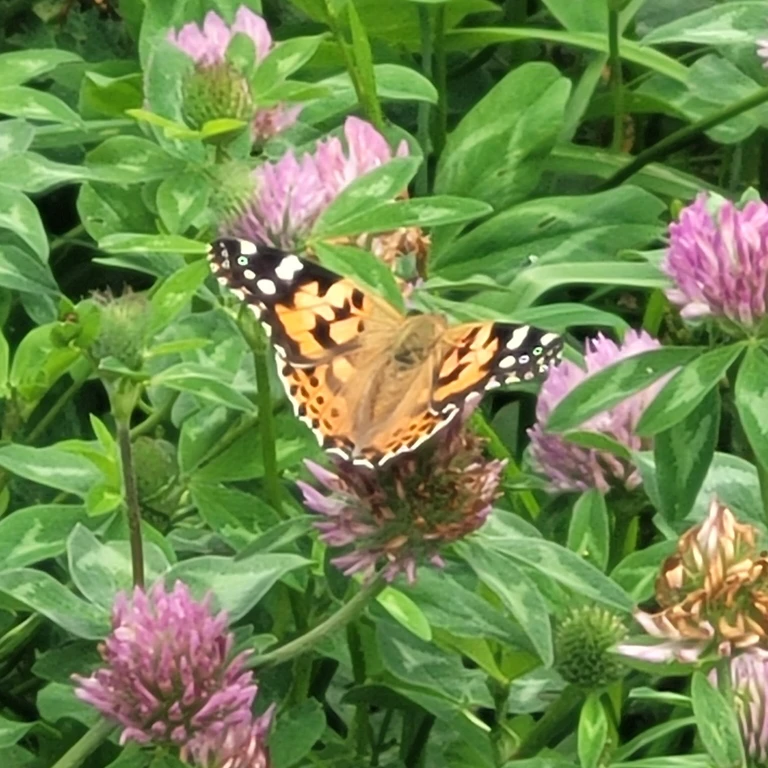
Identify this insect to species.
Vanessa cardui
